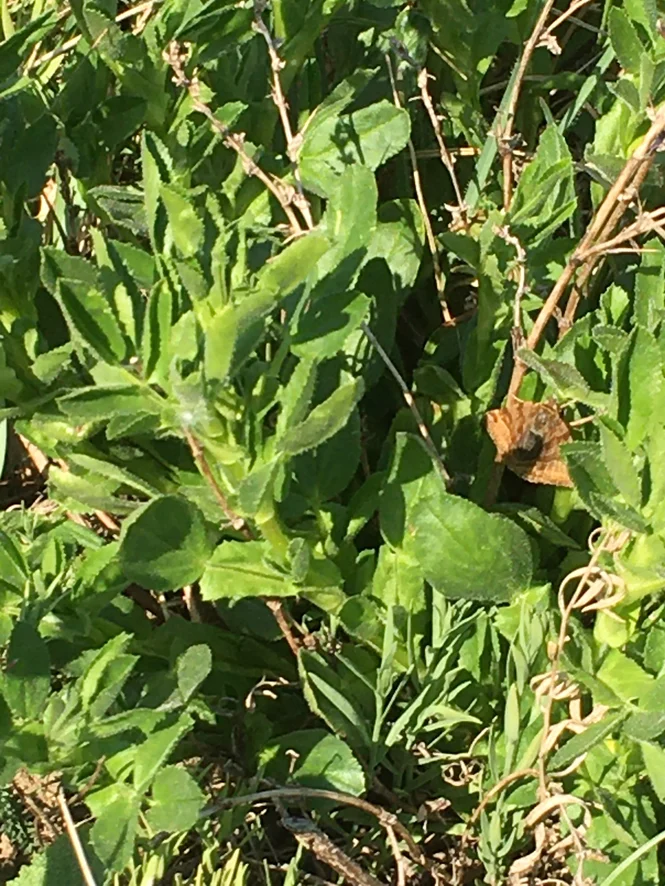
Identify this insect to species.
Euclidia glyphica
